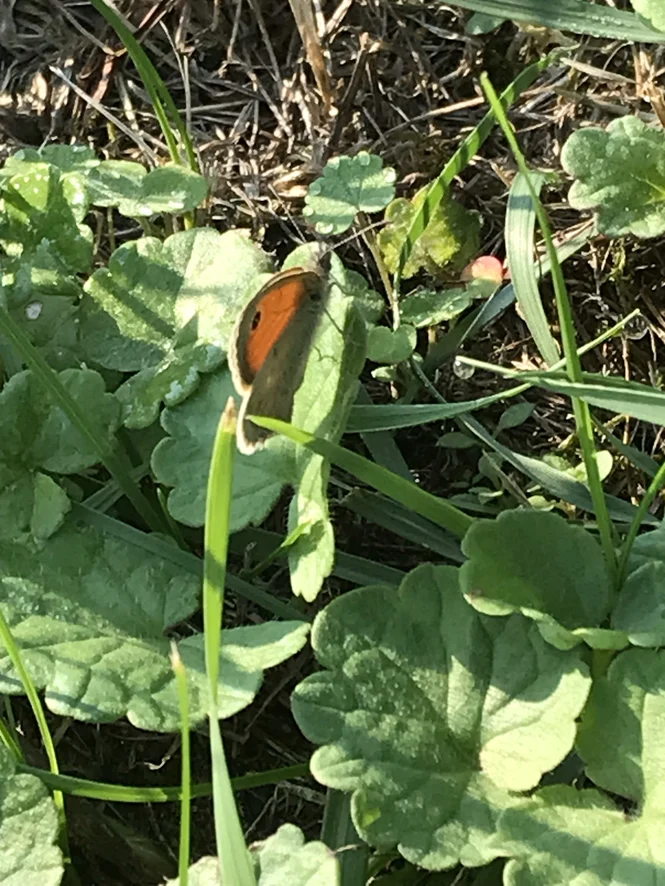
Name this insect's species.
Coenonympha pamphilus
